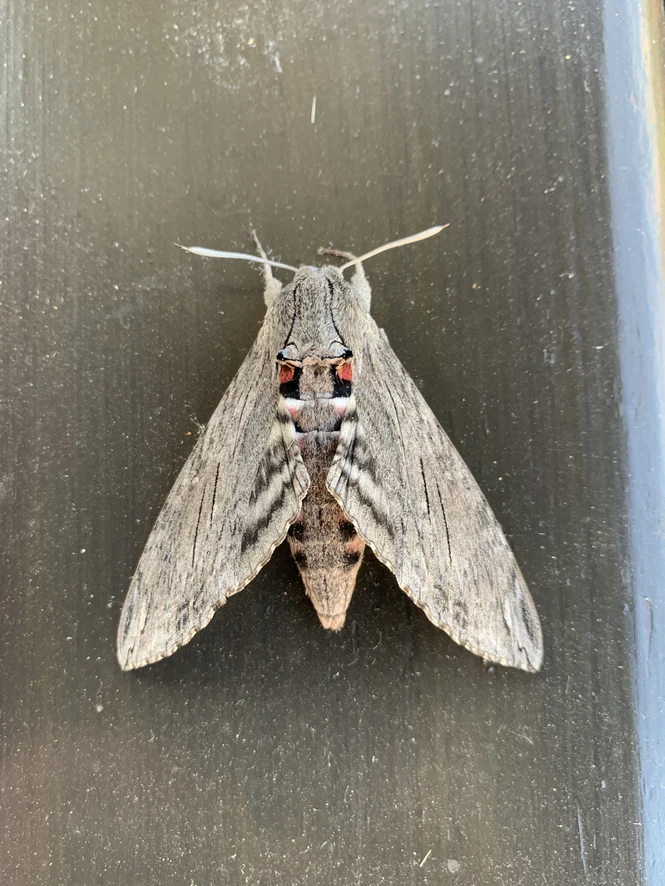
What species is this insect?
Agrius convolvuli
